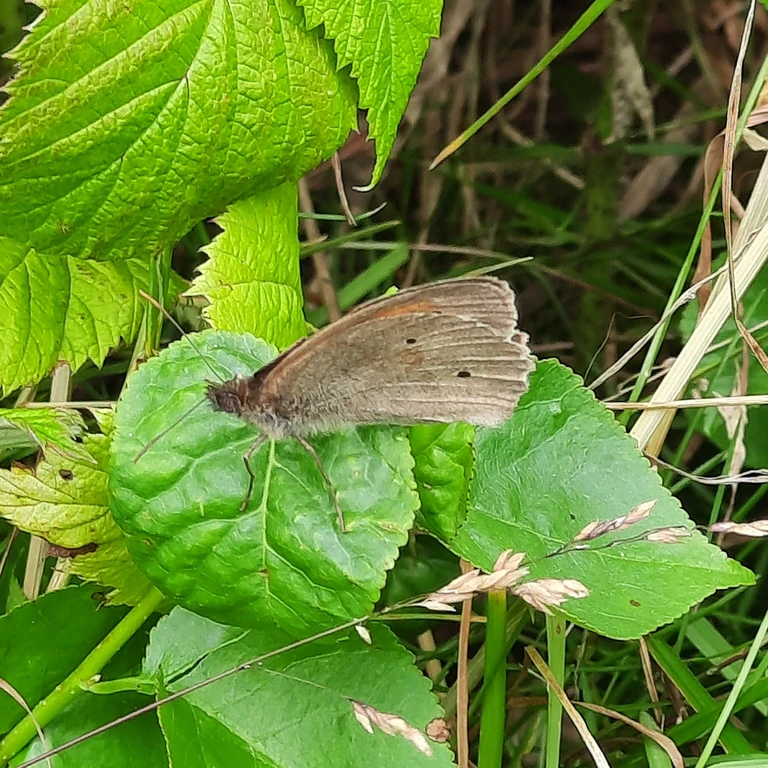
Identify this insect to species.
Maniola jurtina
